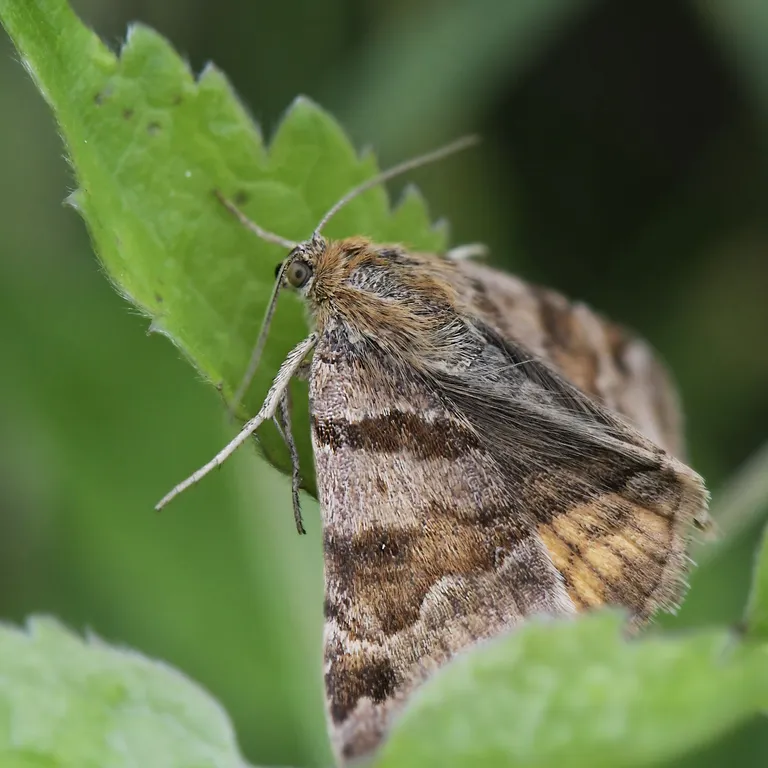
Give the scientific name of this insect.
Euclidia glyphica
